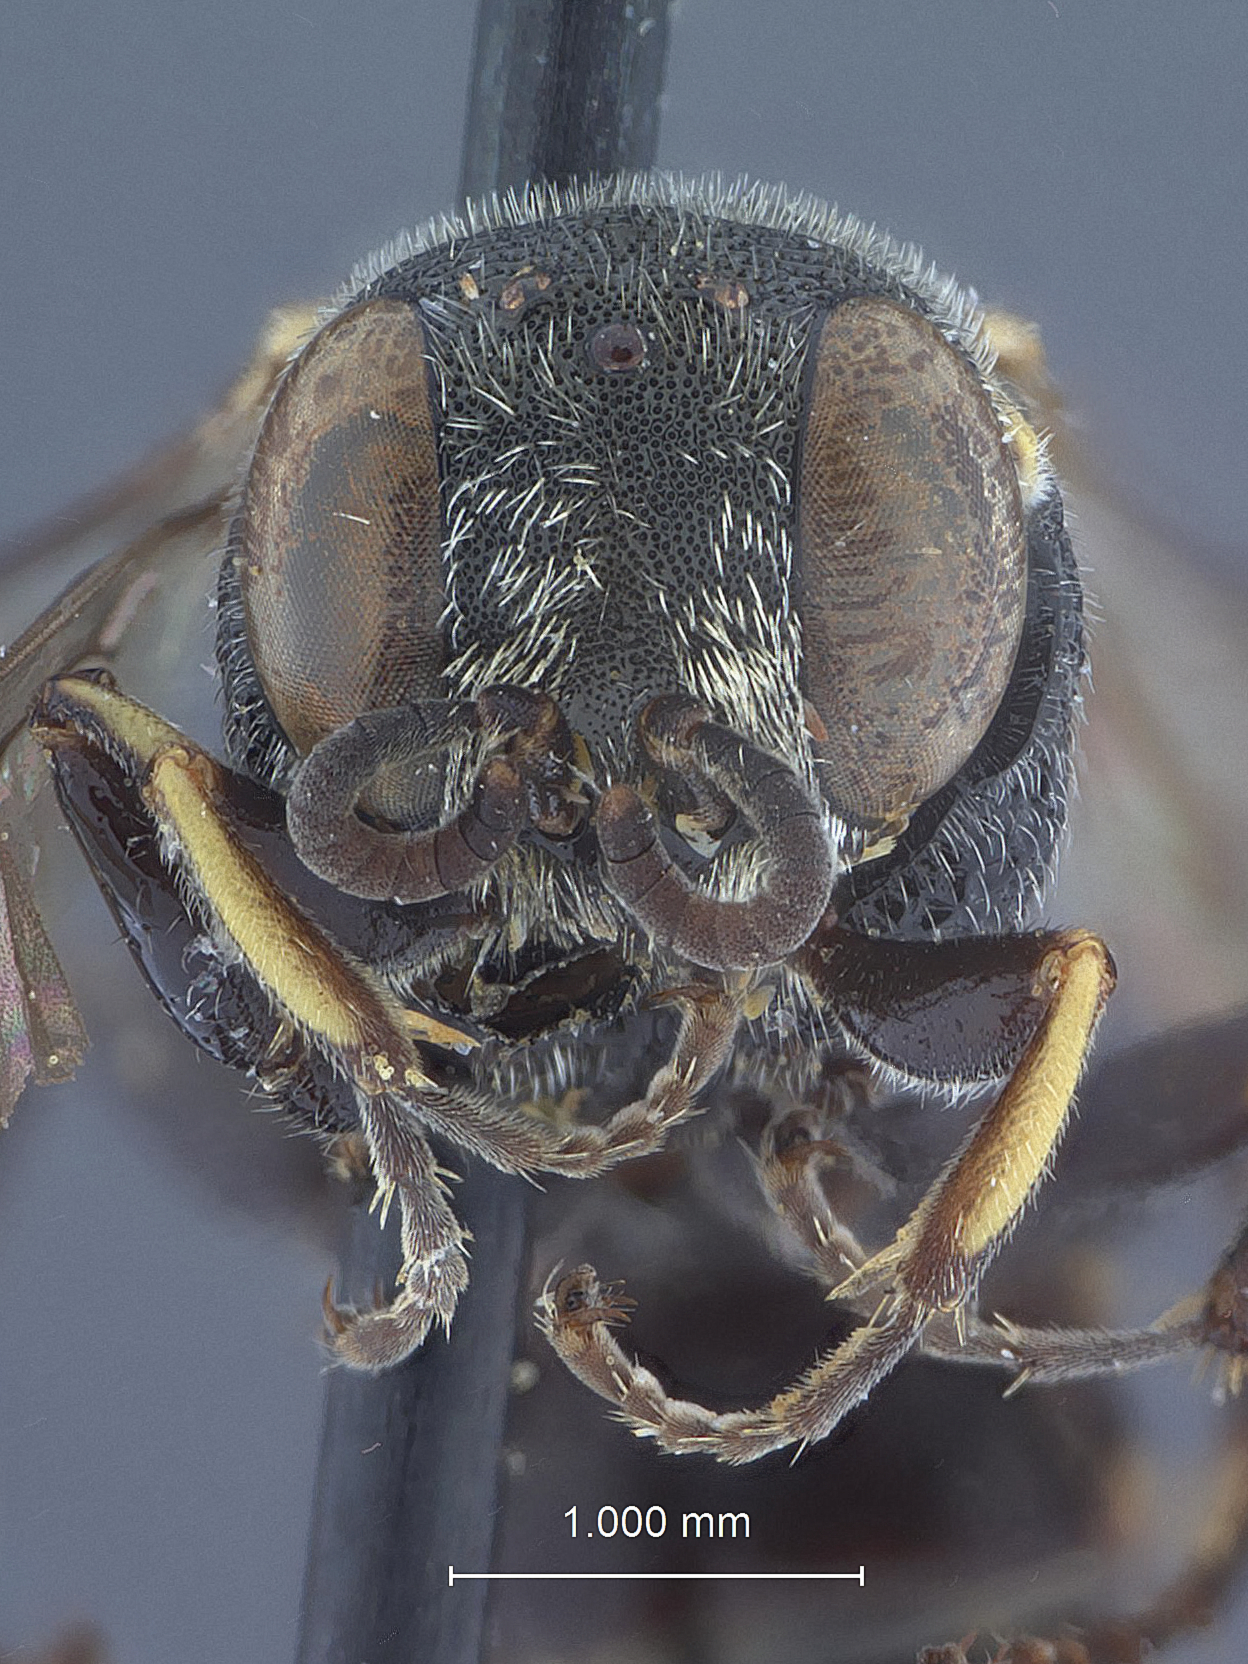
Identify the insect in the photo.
Oxybelus propodealis
